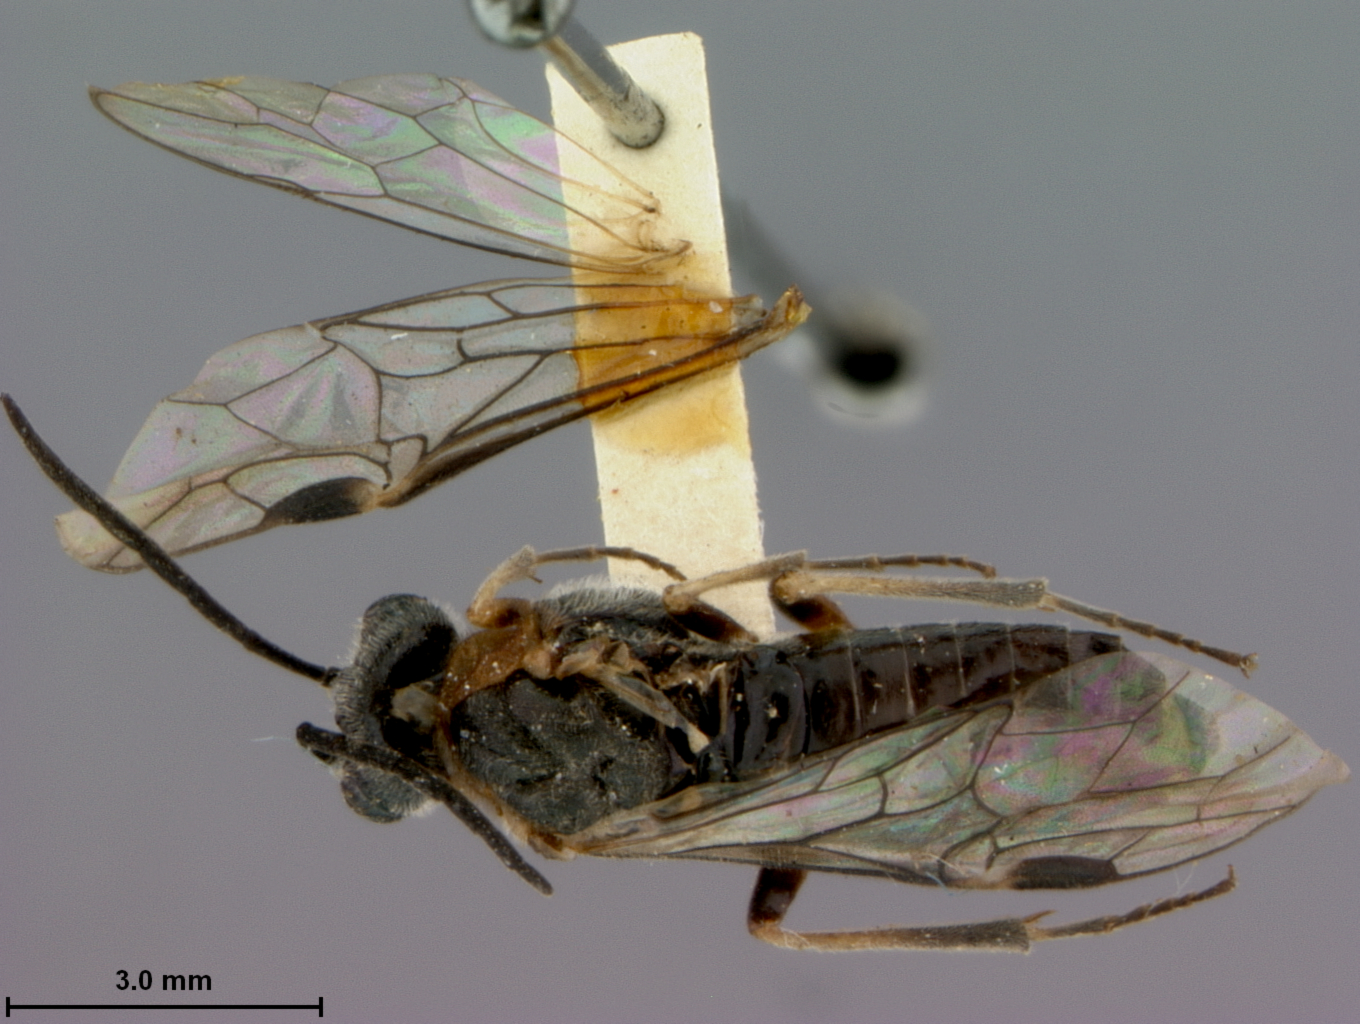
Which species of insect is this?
Dolerus insulicola
